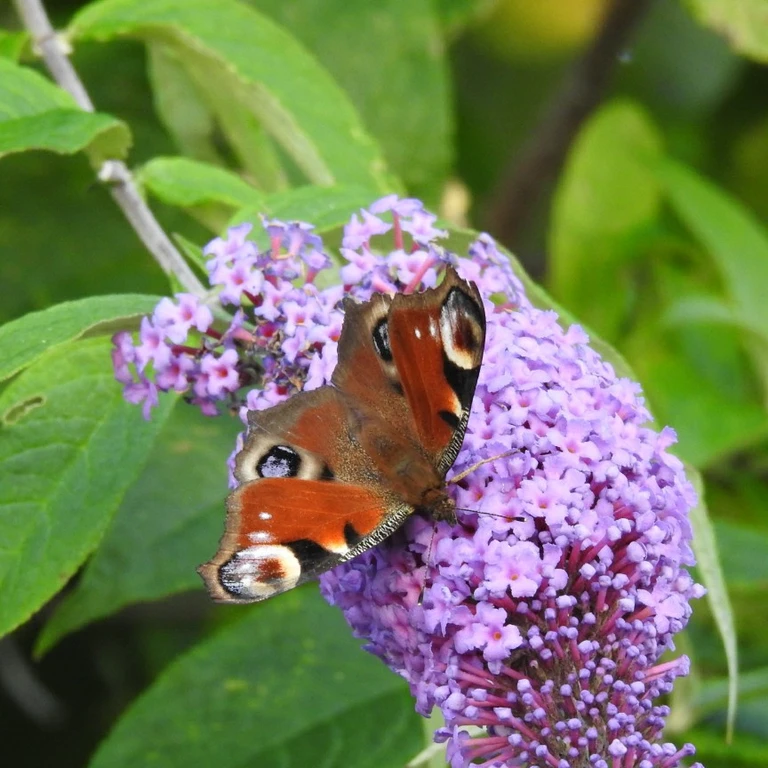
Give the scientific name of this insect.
Aglais io
